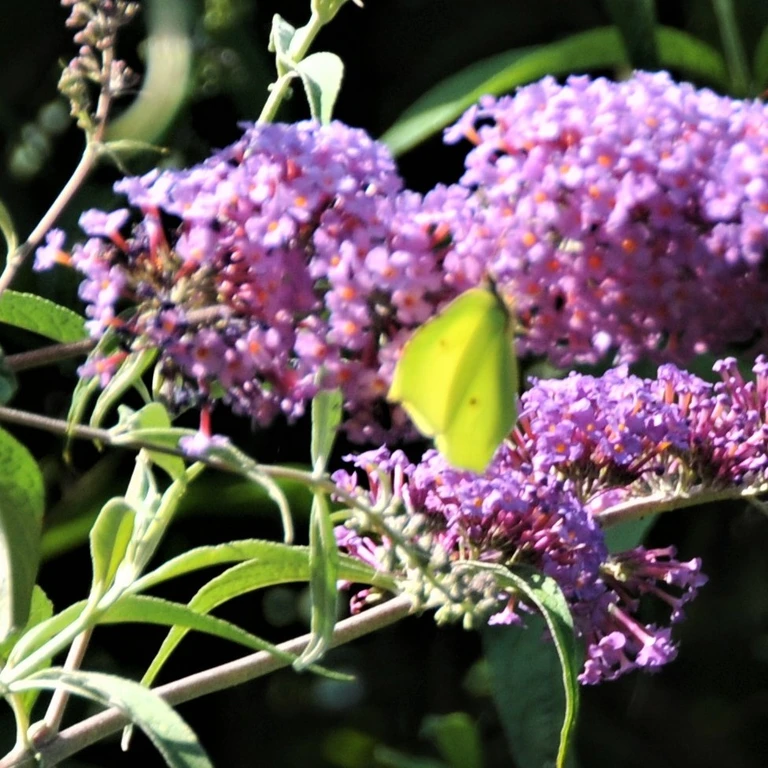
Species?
Gonepteryx rhamni
